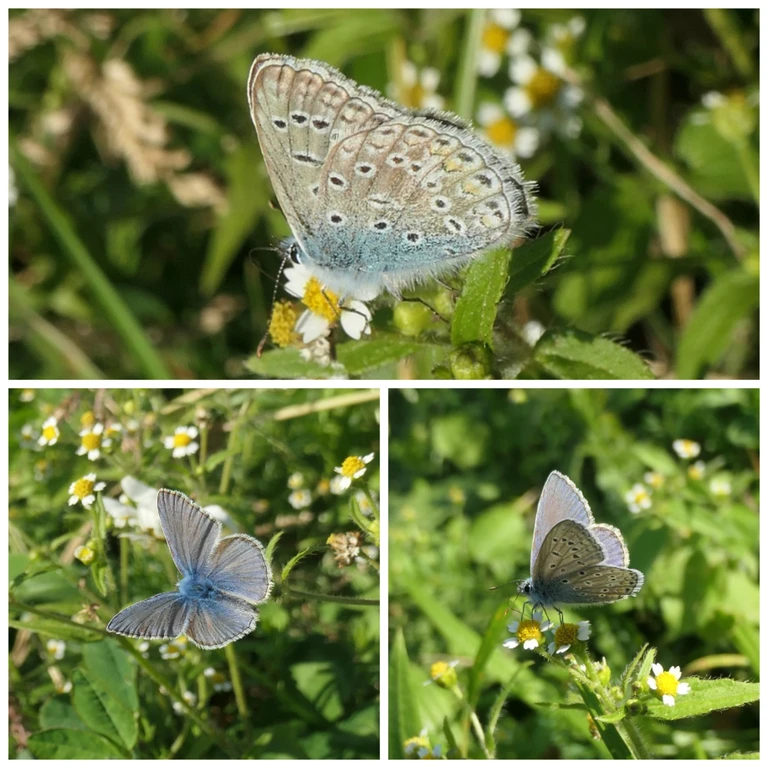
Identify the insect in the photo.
Polyommatus icarus
